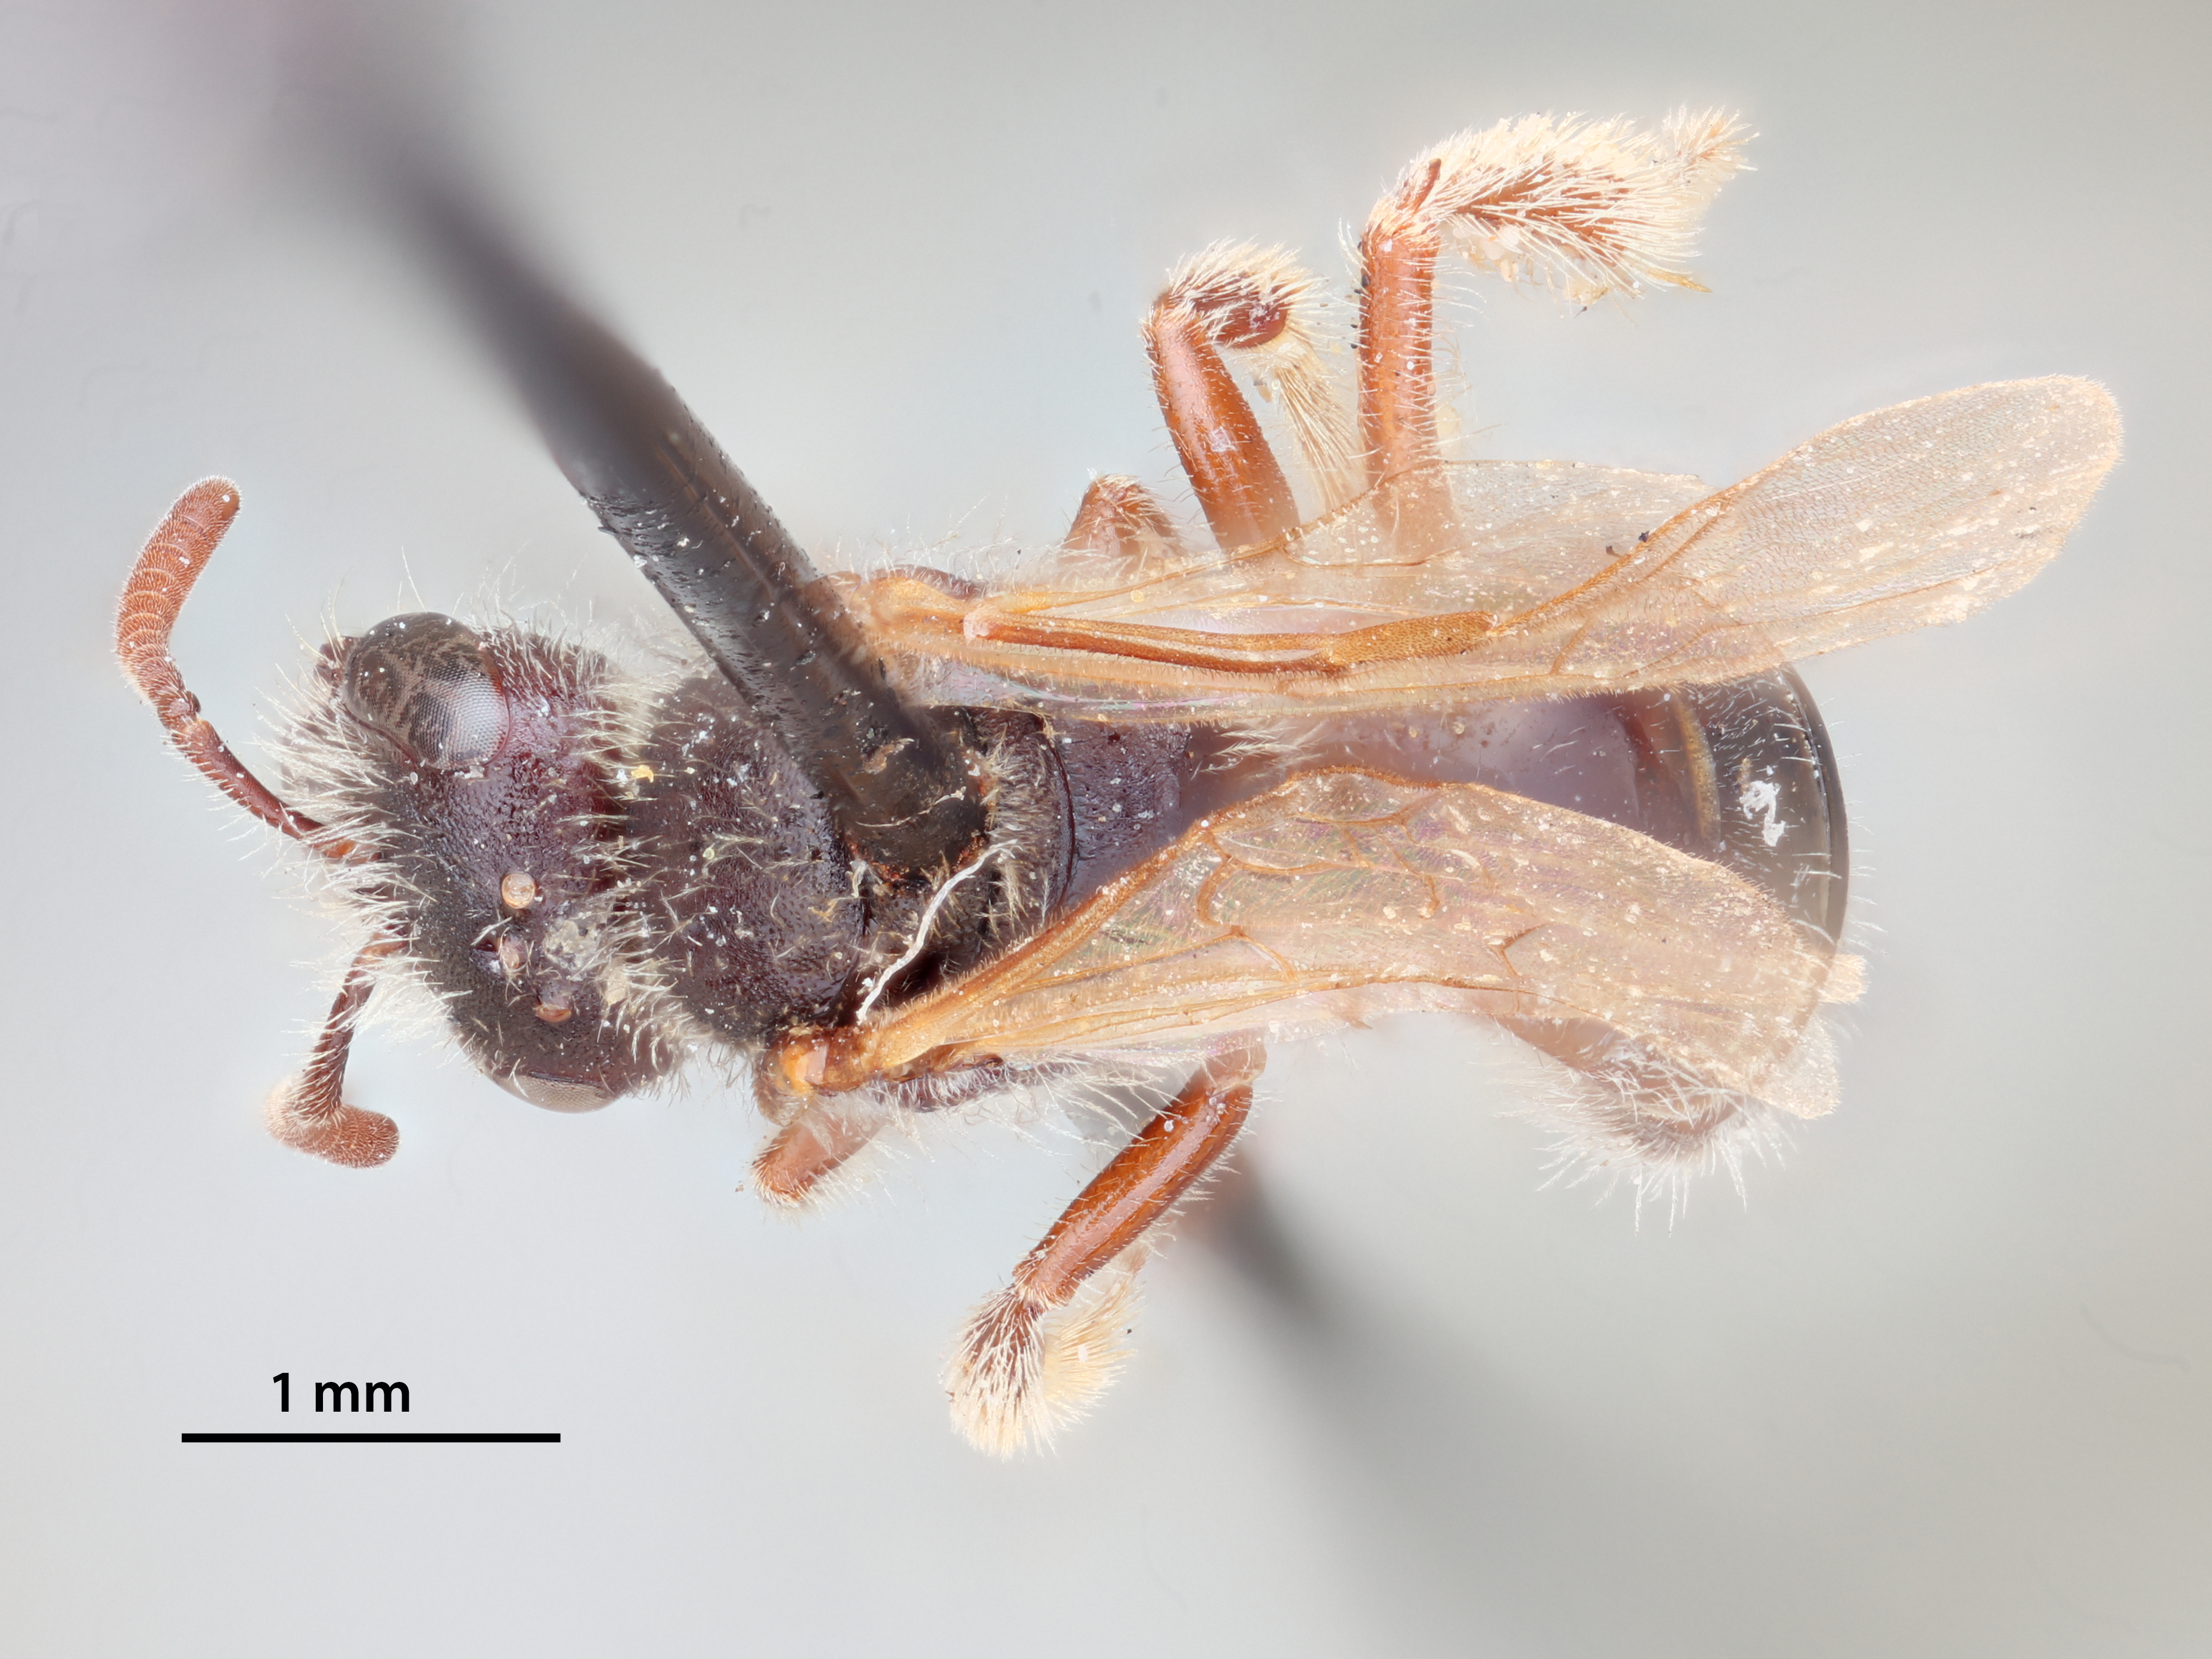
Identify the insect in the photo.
Halictus regis
